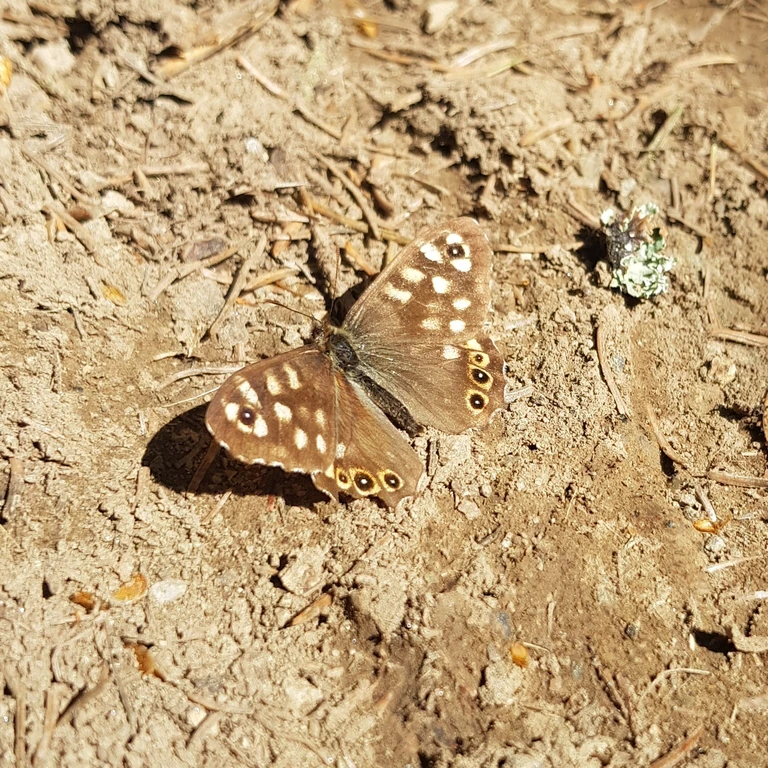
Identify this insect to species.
Pararge aegeria
